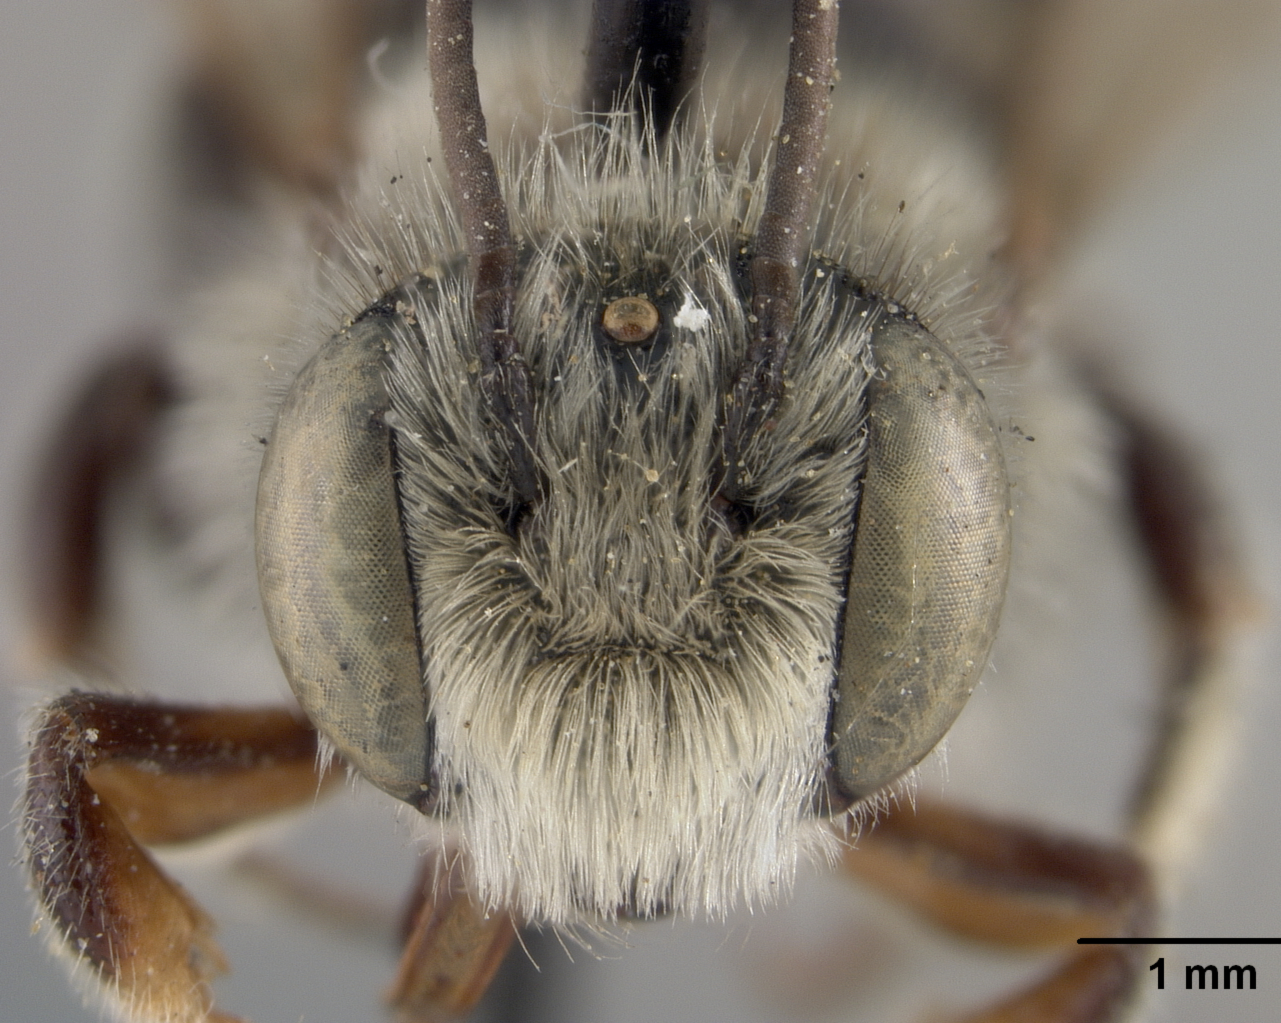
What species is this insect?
Megachile neglecta
